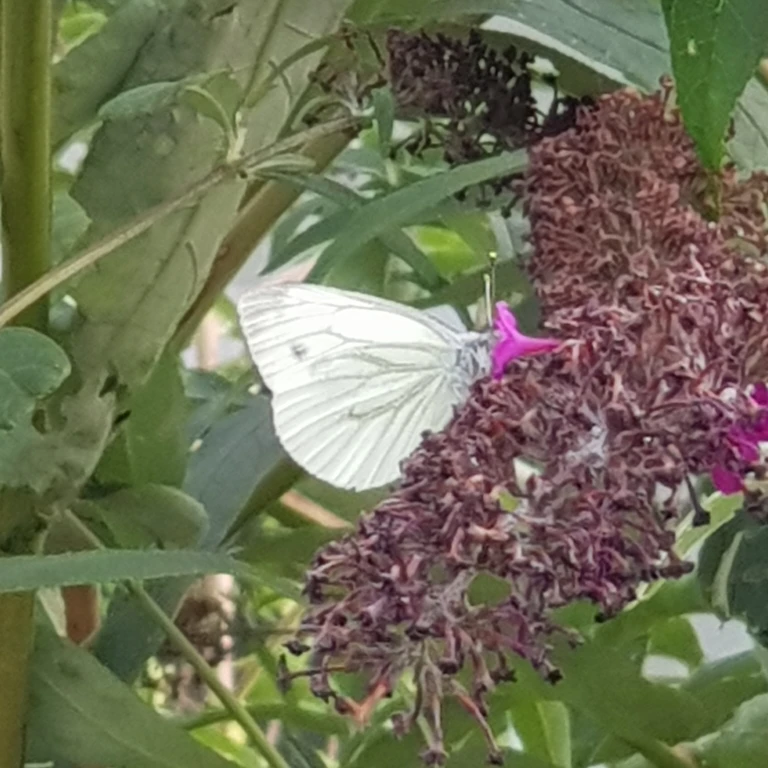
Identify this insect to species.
Pieris napi
